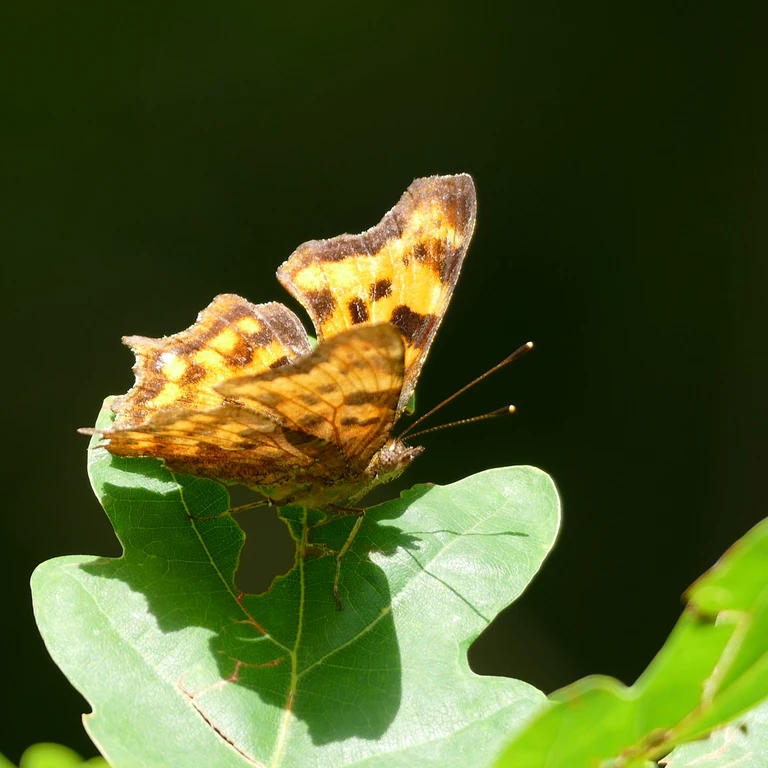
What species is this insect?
Polygonia c-album
